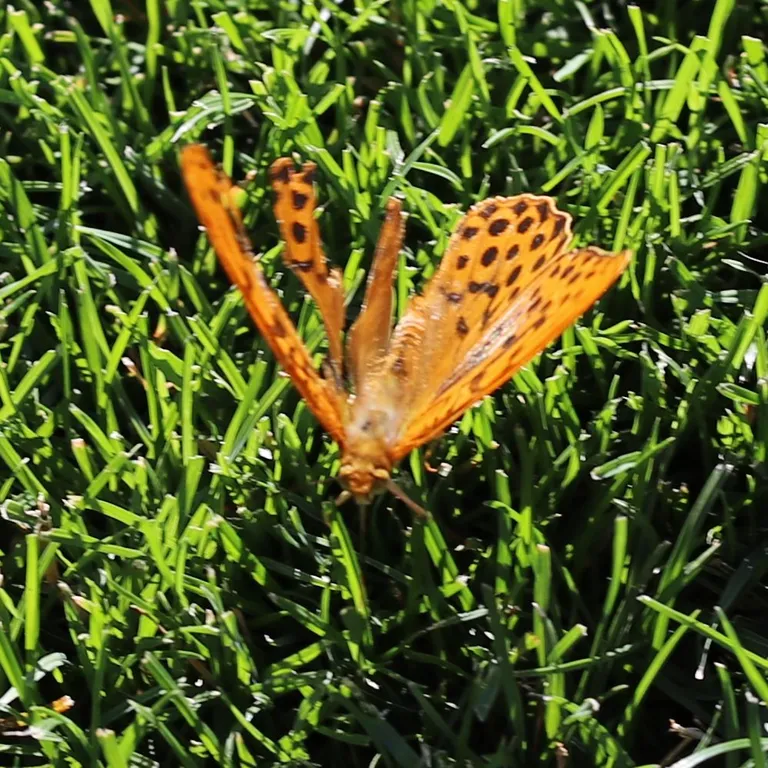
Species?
Issoria lathonia
